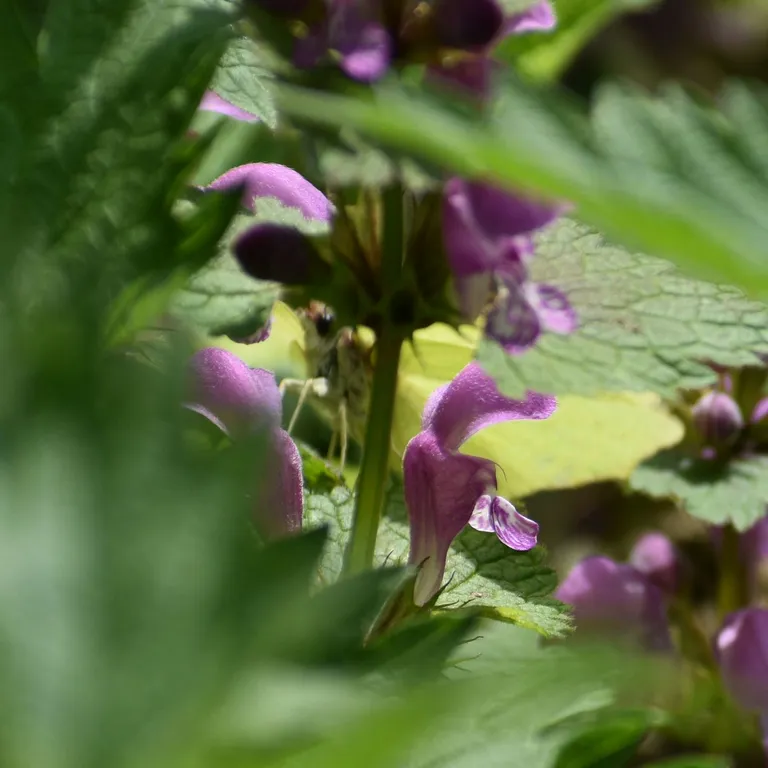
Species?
Gonepteryx rhamni
